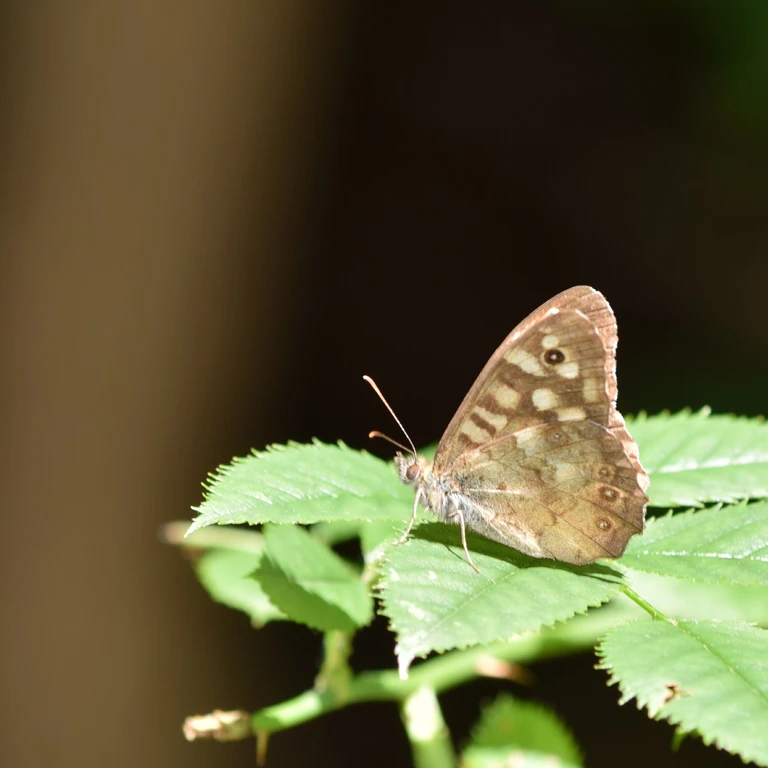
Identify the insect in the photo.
Pararge aegeria
